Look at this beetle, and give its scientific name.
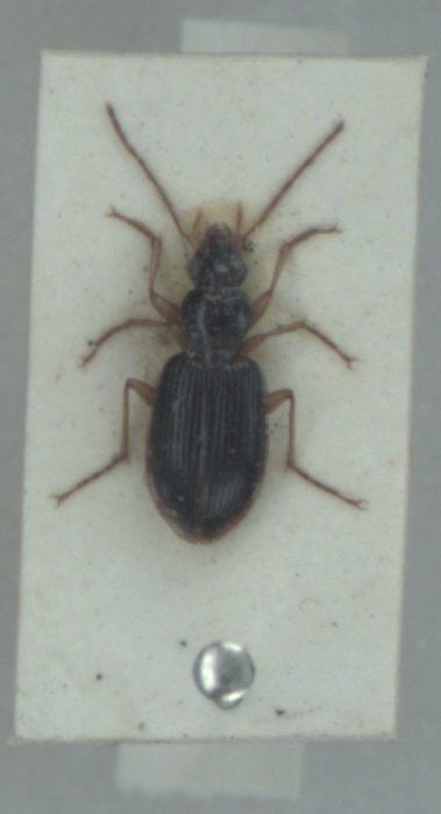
Paranchus albipes
